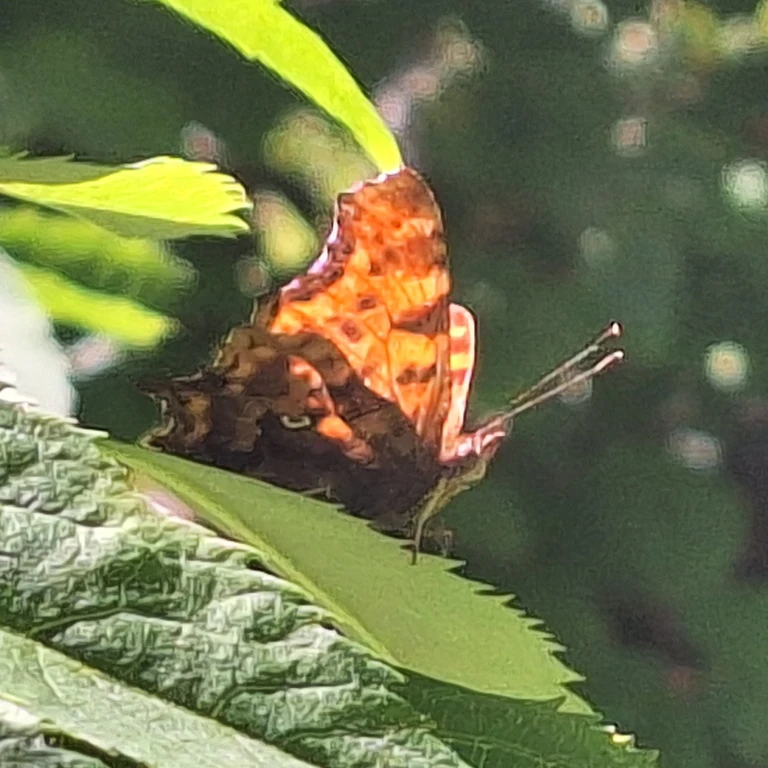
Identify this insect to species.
Polygonia c-album
